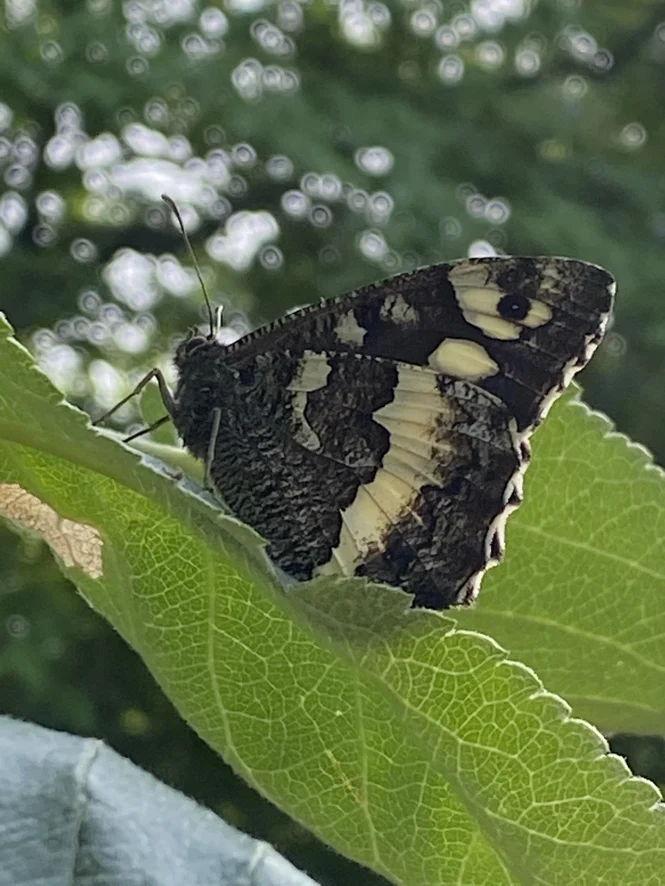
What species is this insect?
Brintesia circe
